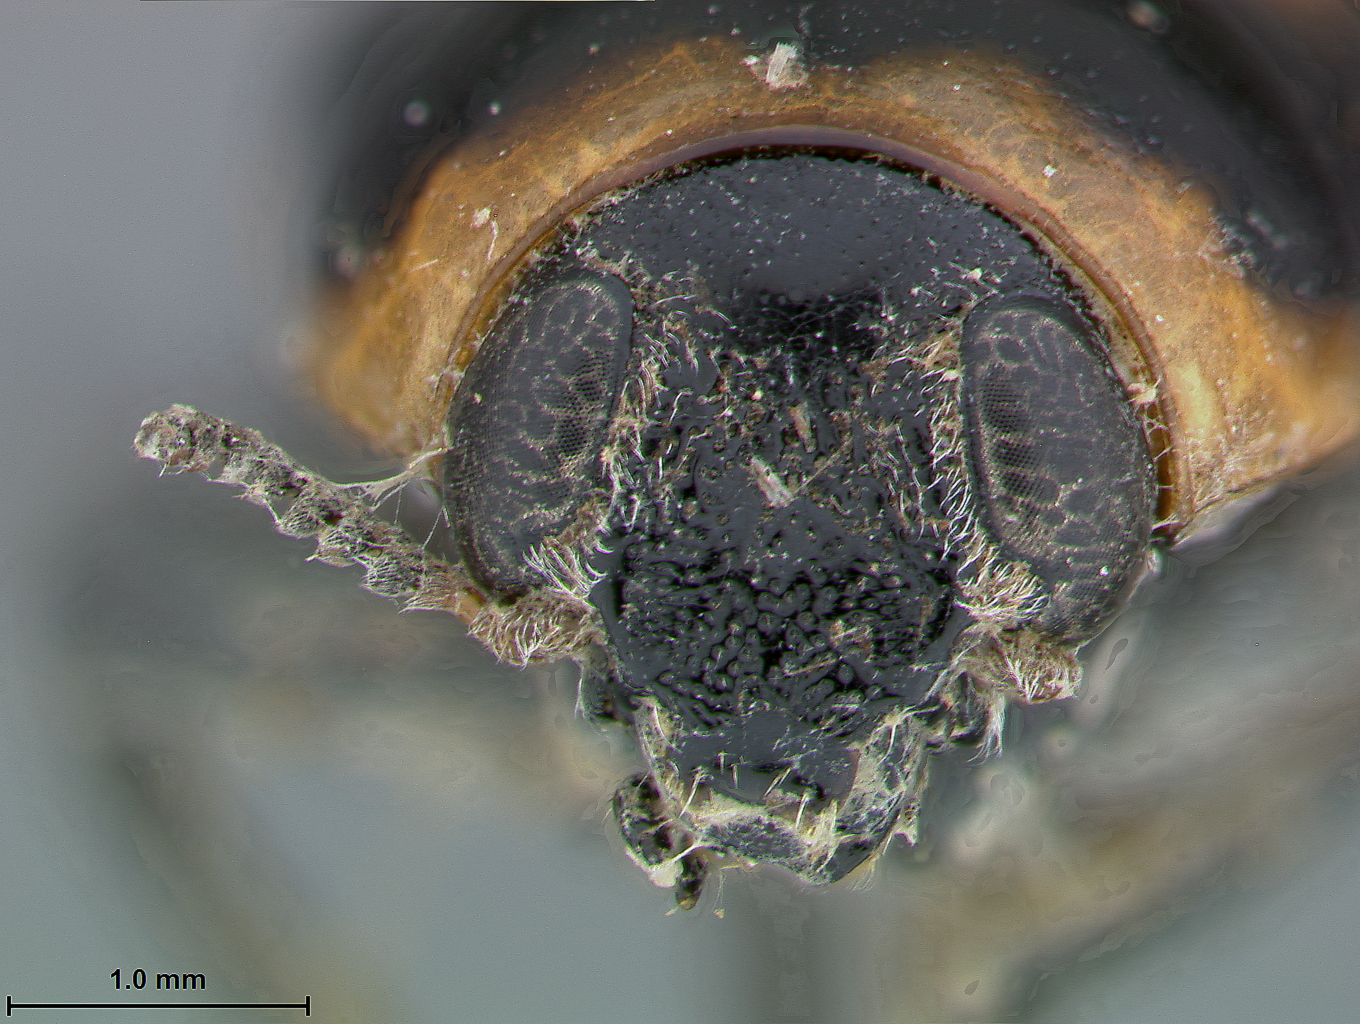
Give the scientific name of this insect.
Protoclytra agrestris
